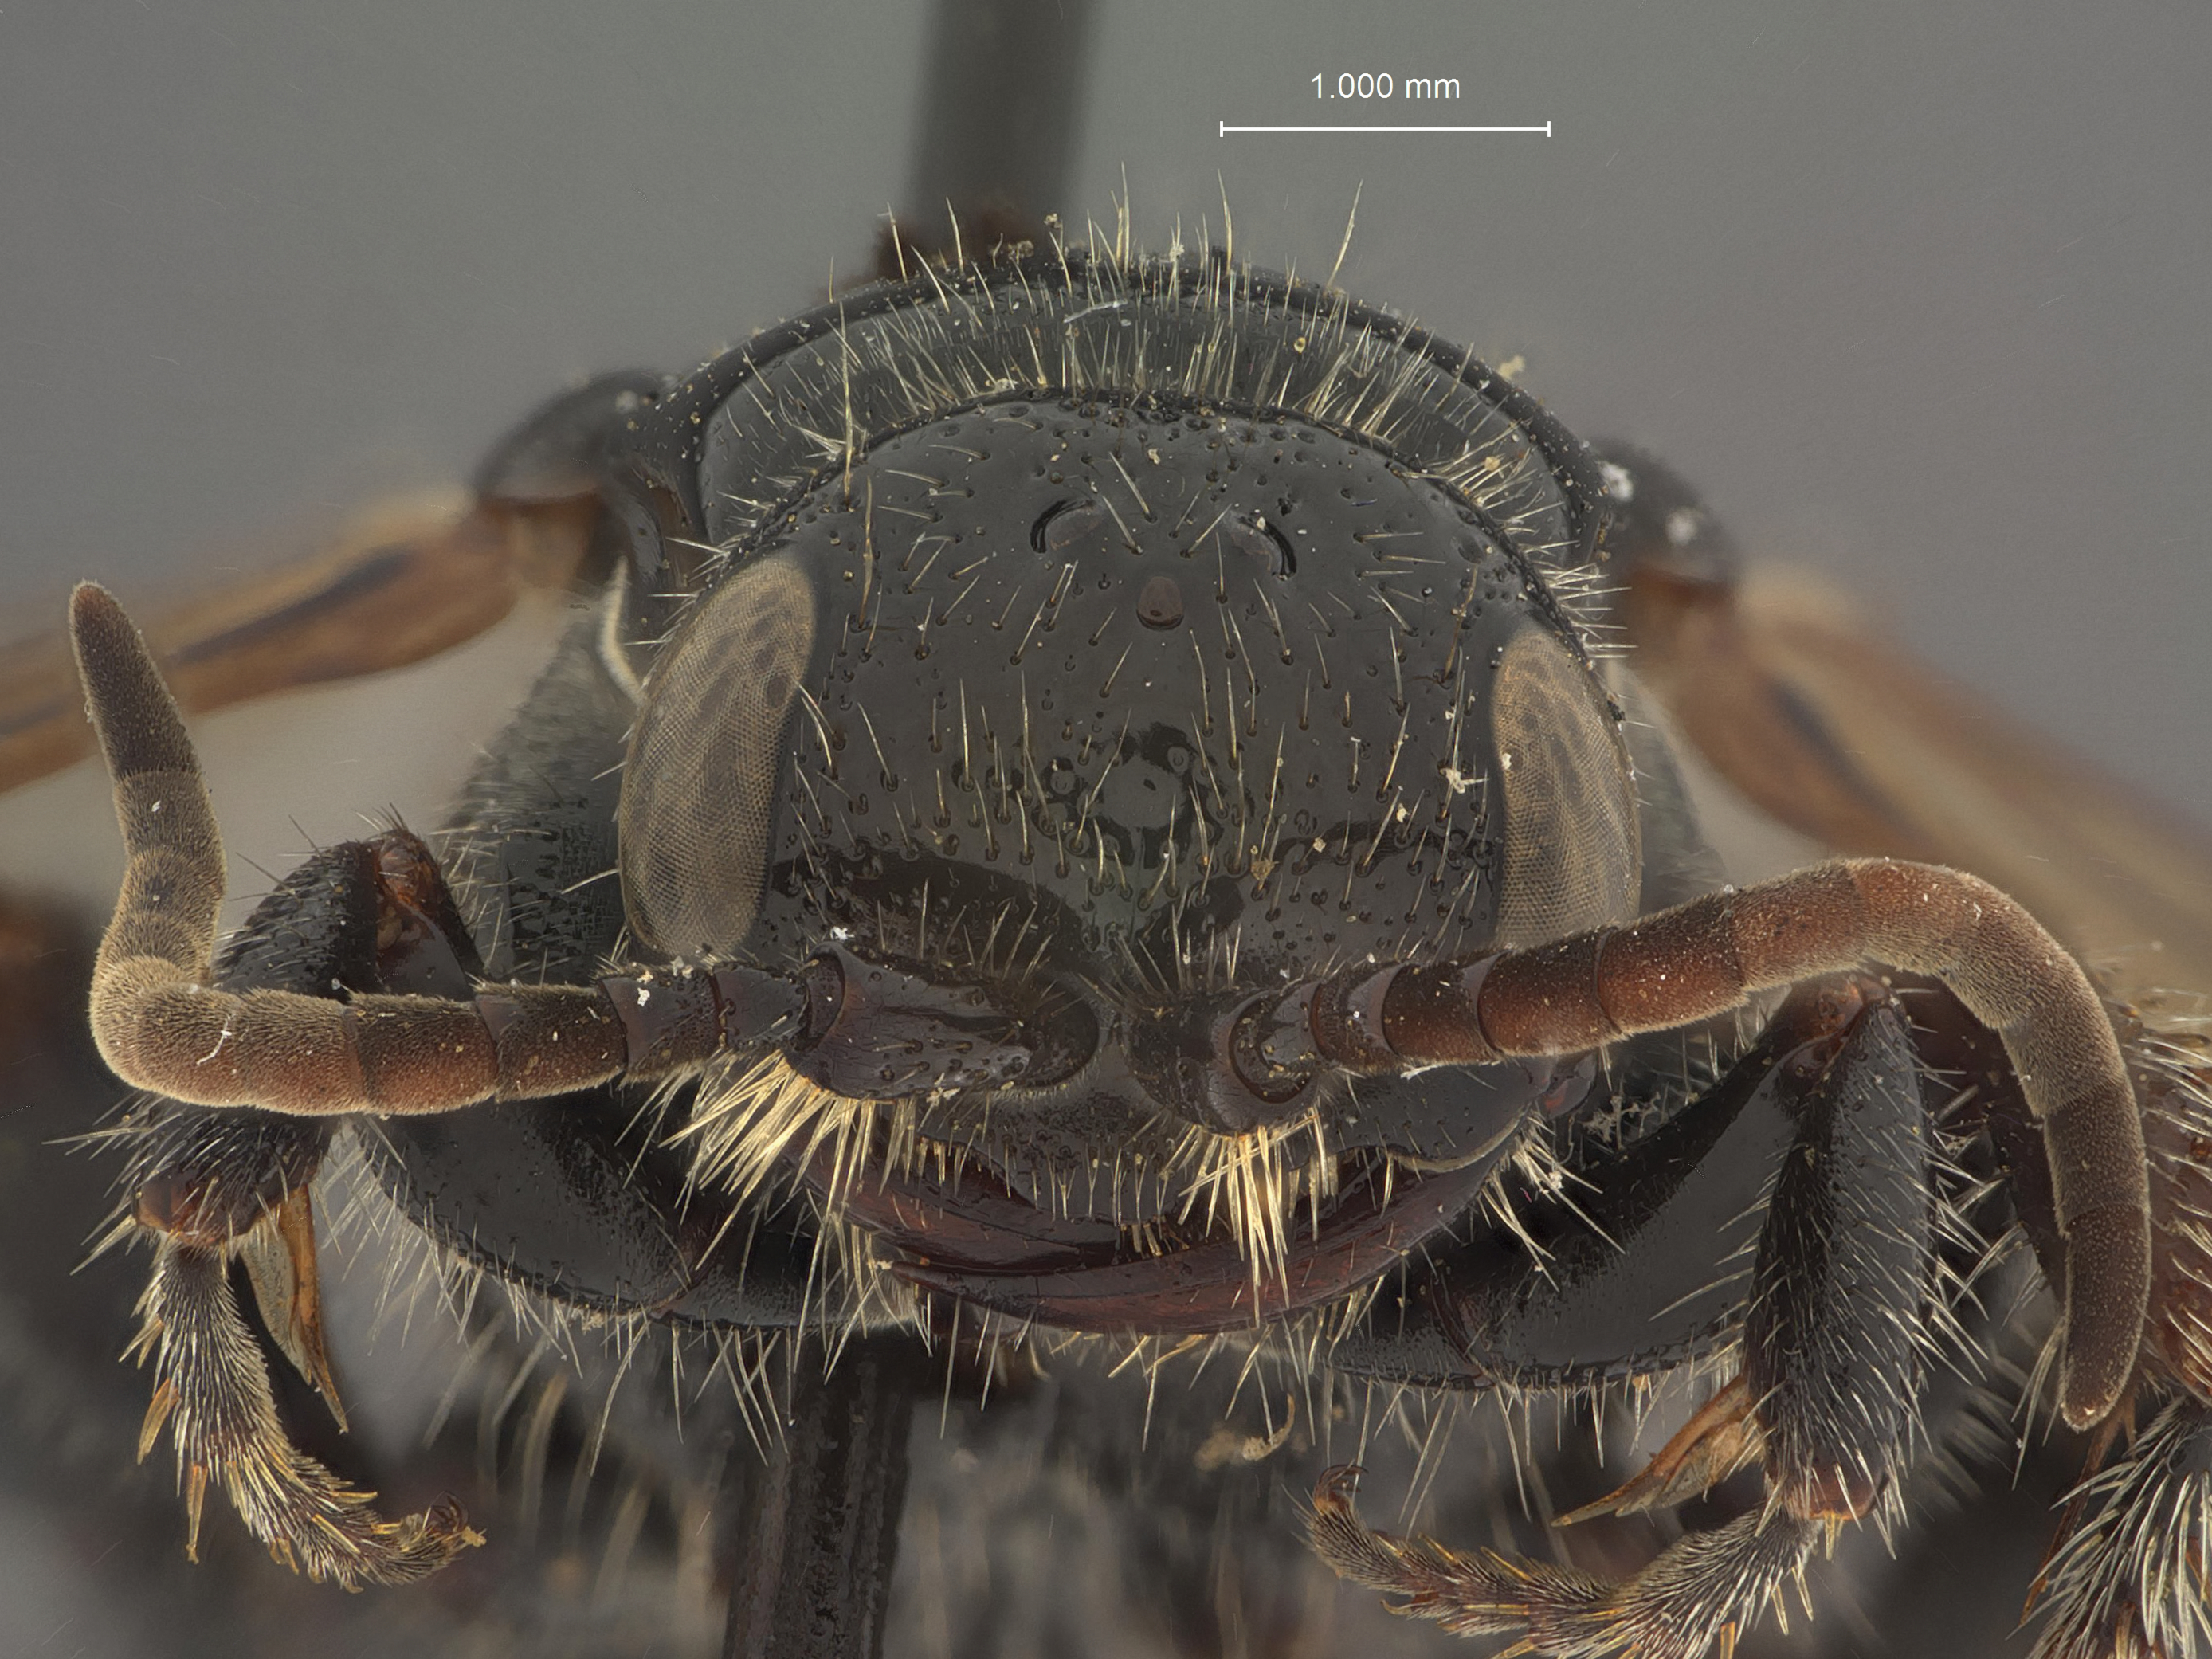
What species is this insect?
Tiphia corpulenta
